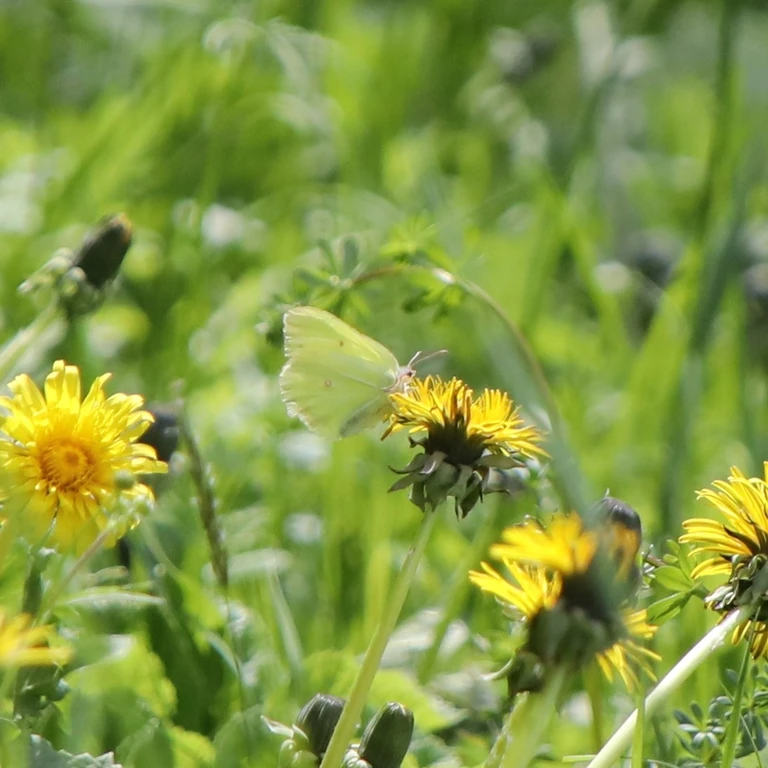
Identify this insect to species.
Gonepteryx rhamni
